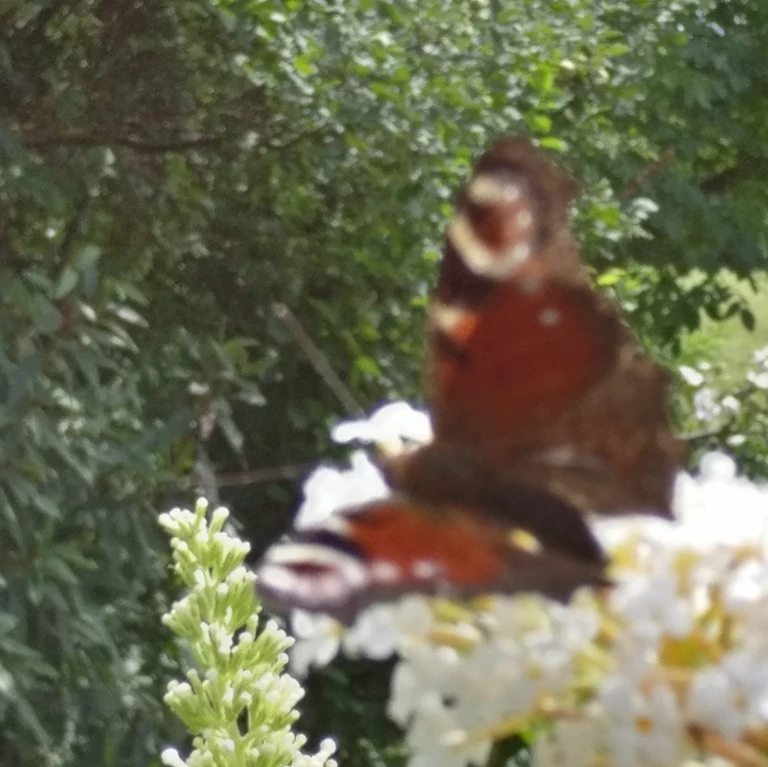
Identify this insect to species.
Aglais io
